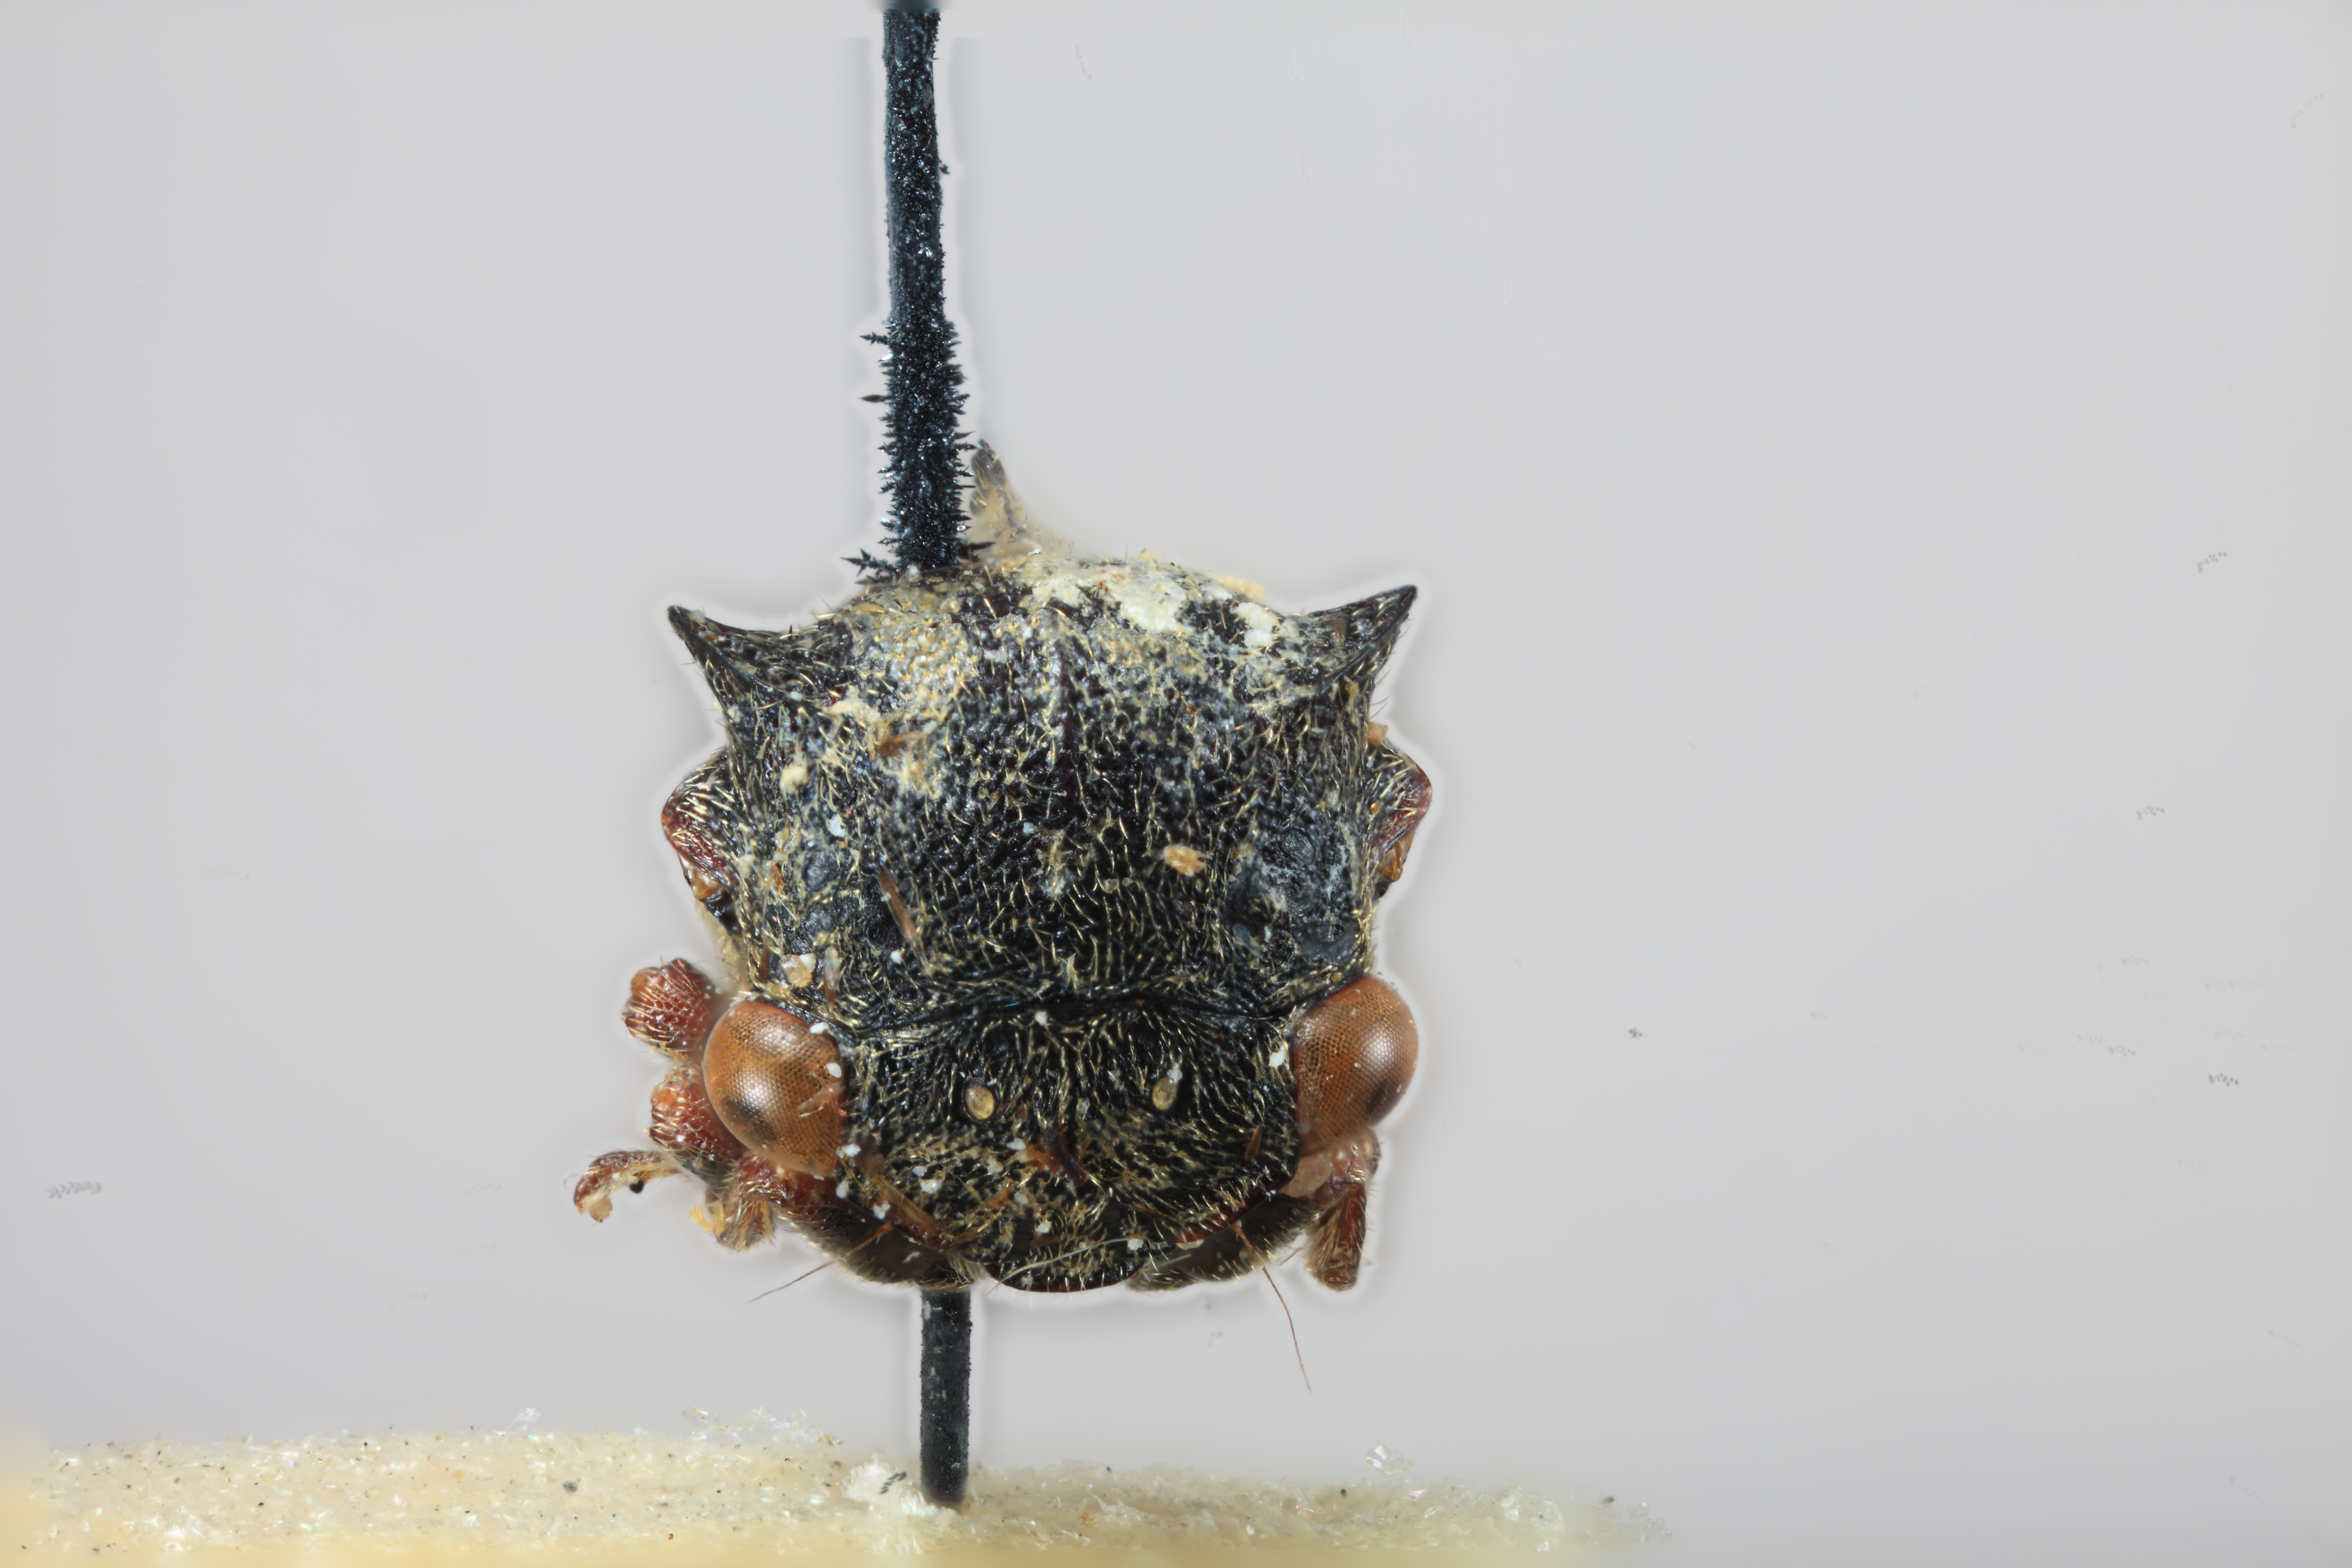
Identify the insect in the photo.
Tricentrus brevis
